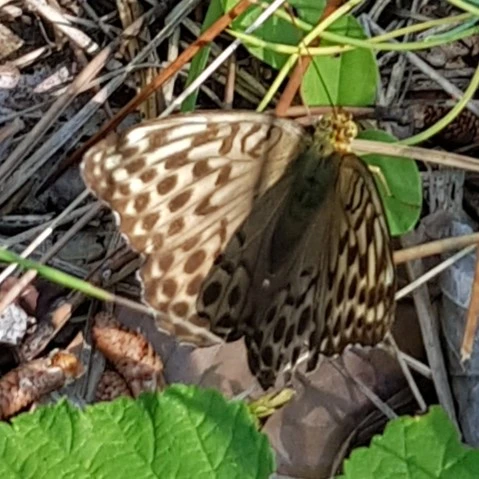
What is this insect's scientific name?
Argynnis paphia
